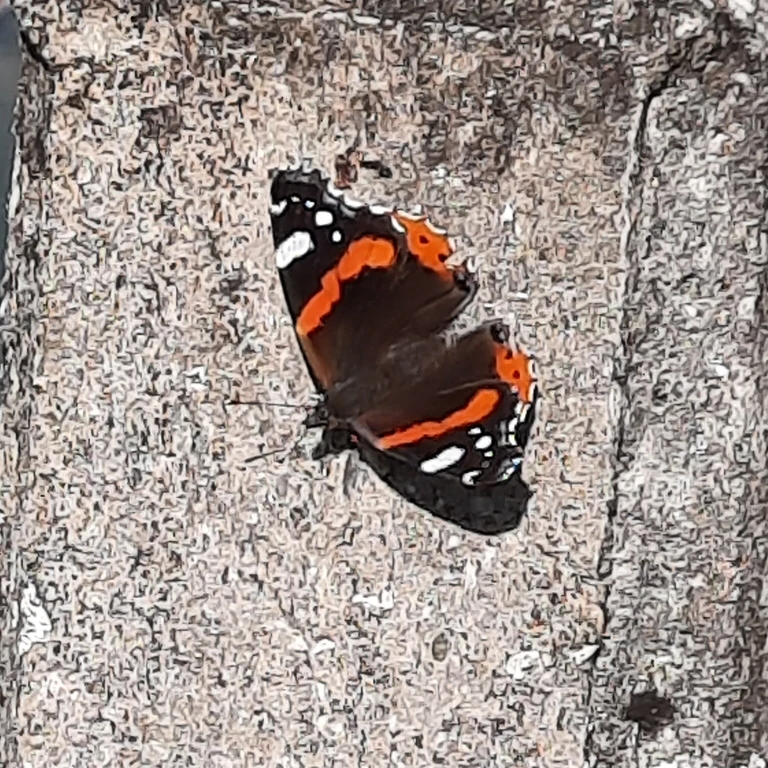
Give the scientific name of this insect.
Vanessa atalanta
